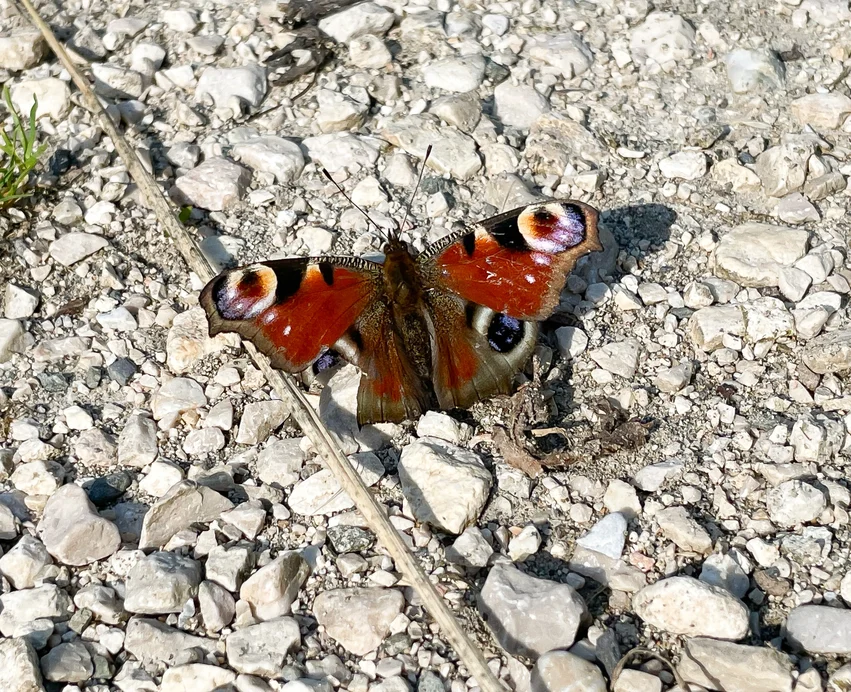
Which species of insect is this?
Aglais io
